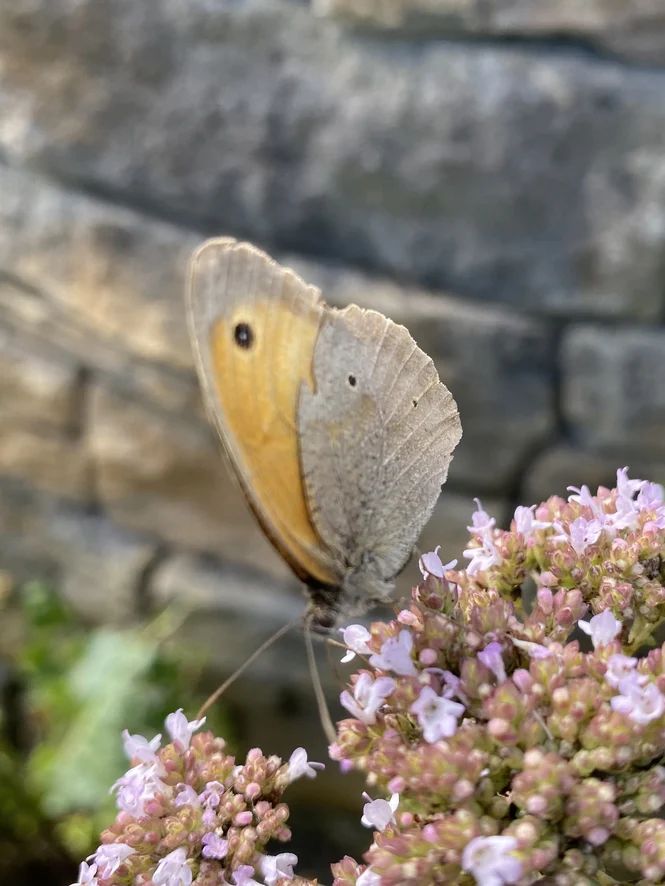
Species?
Maniola jurtina
